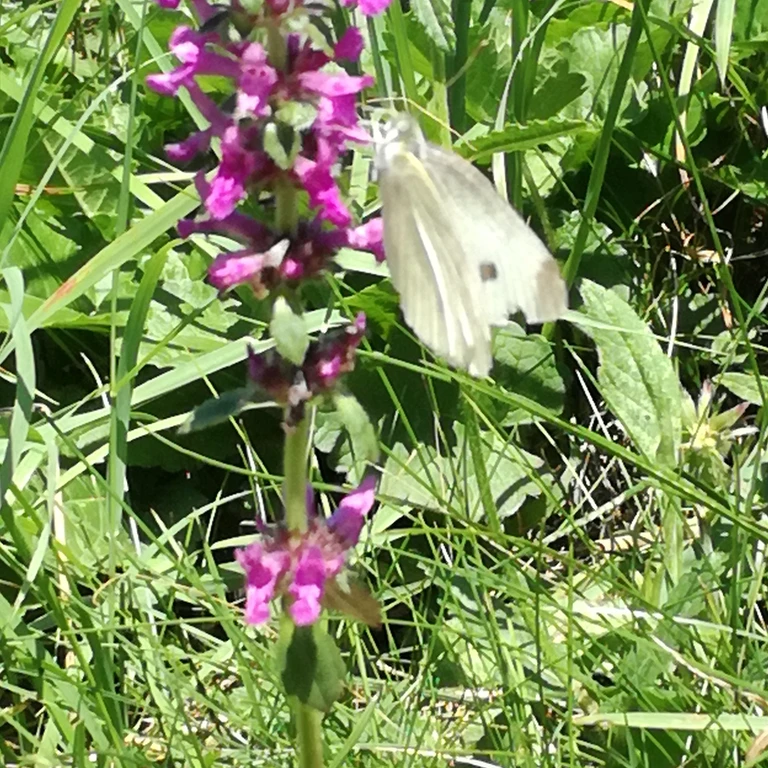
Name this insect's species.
Pieris rapae
